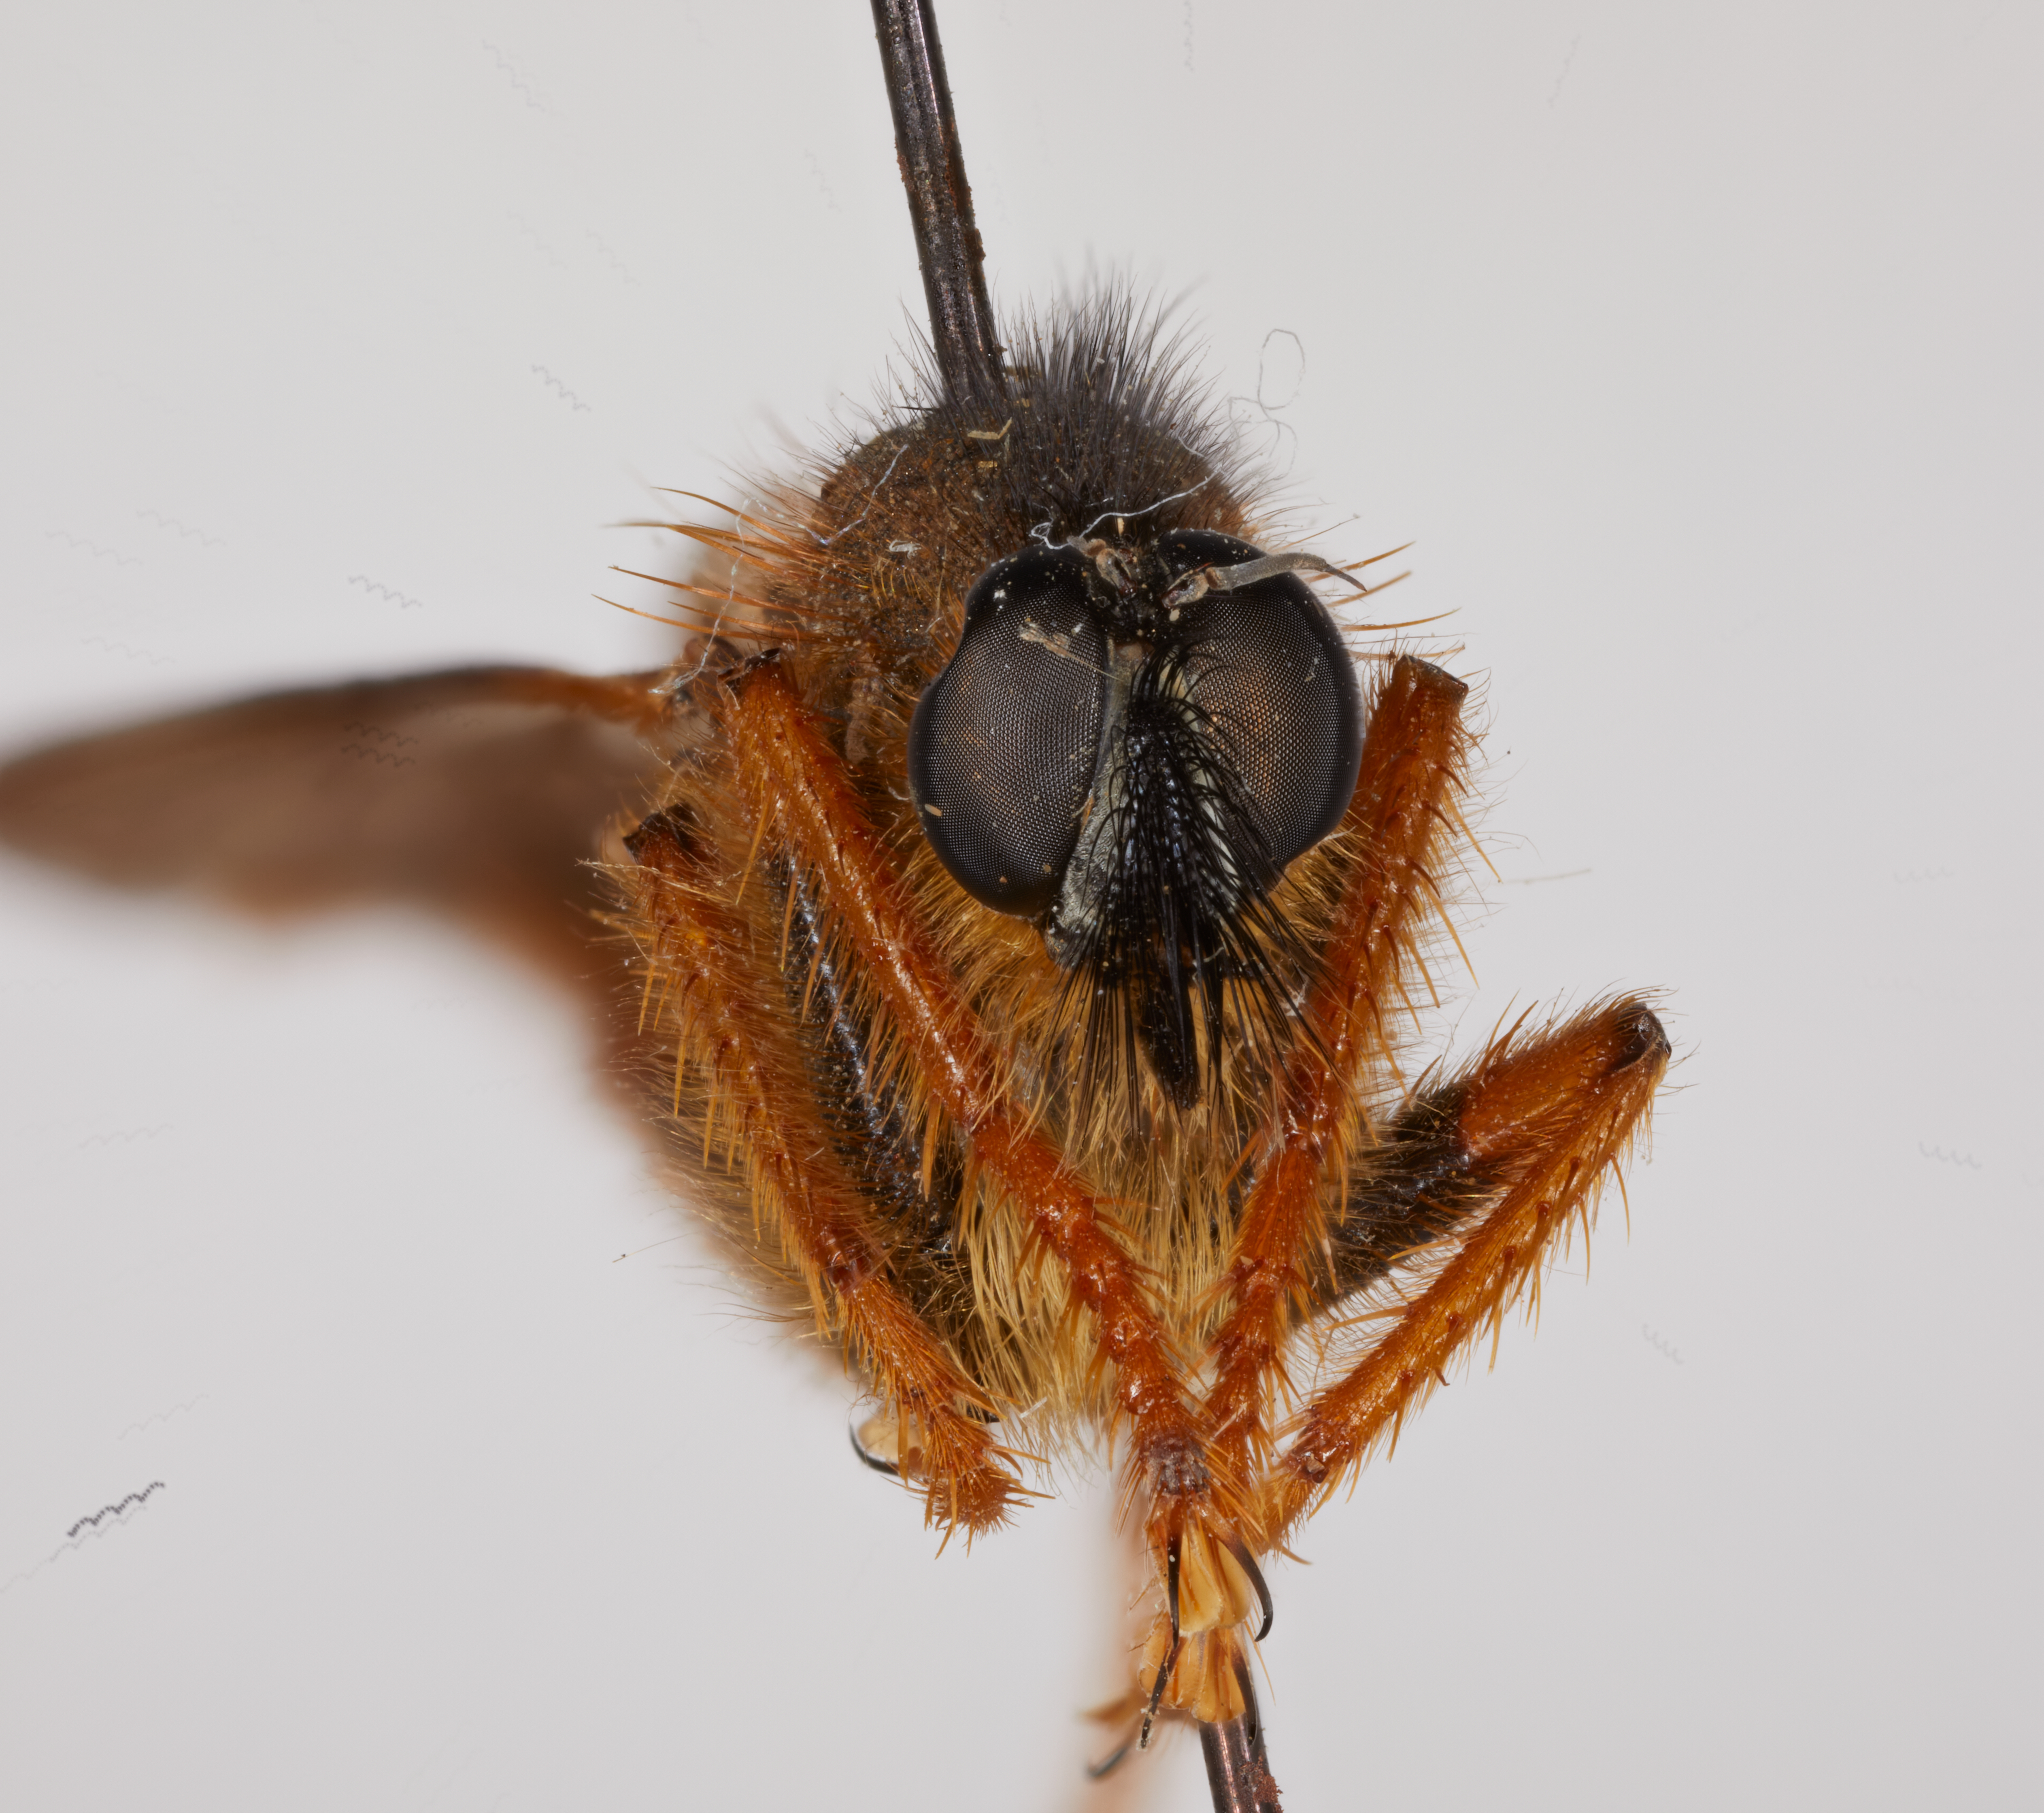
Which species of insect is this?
Stenopogon bromleyi
